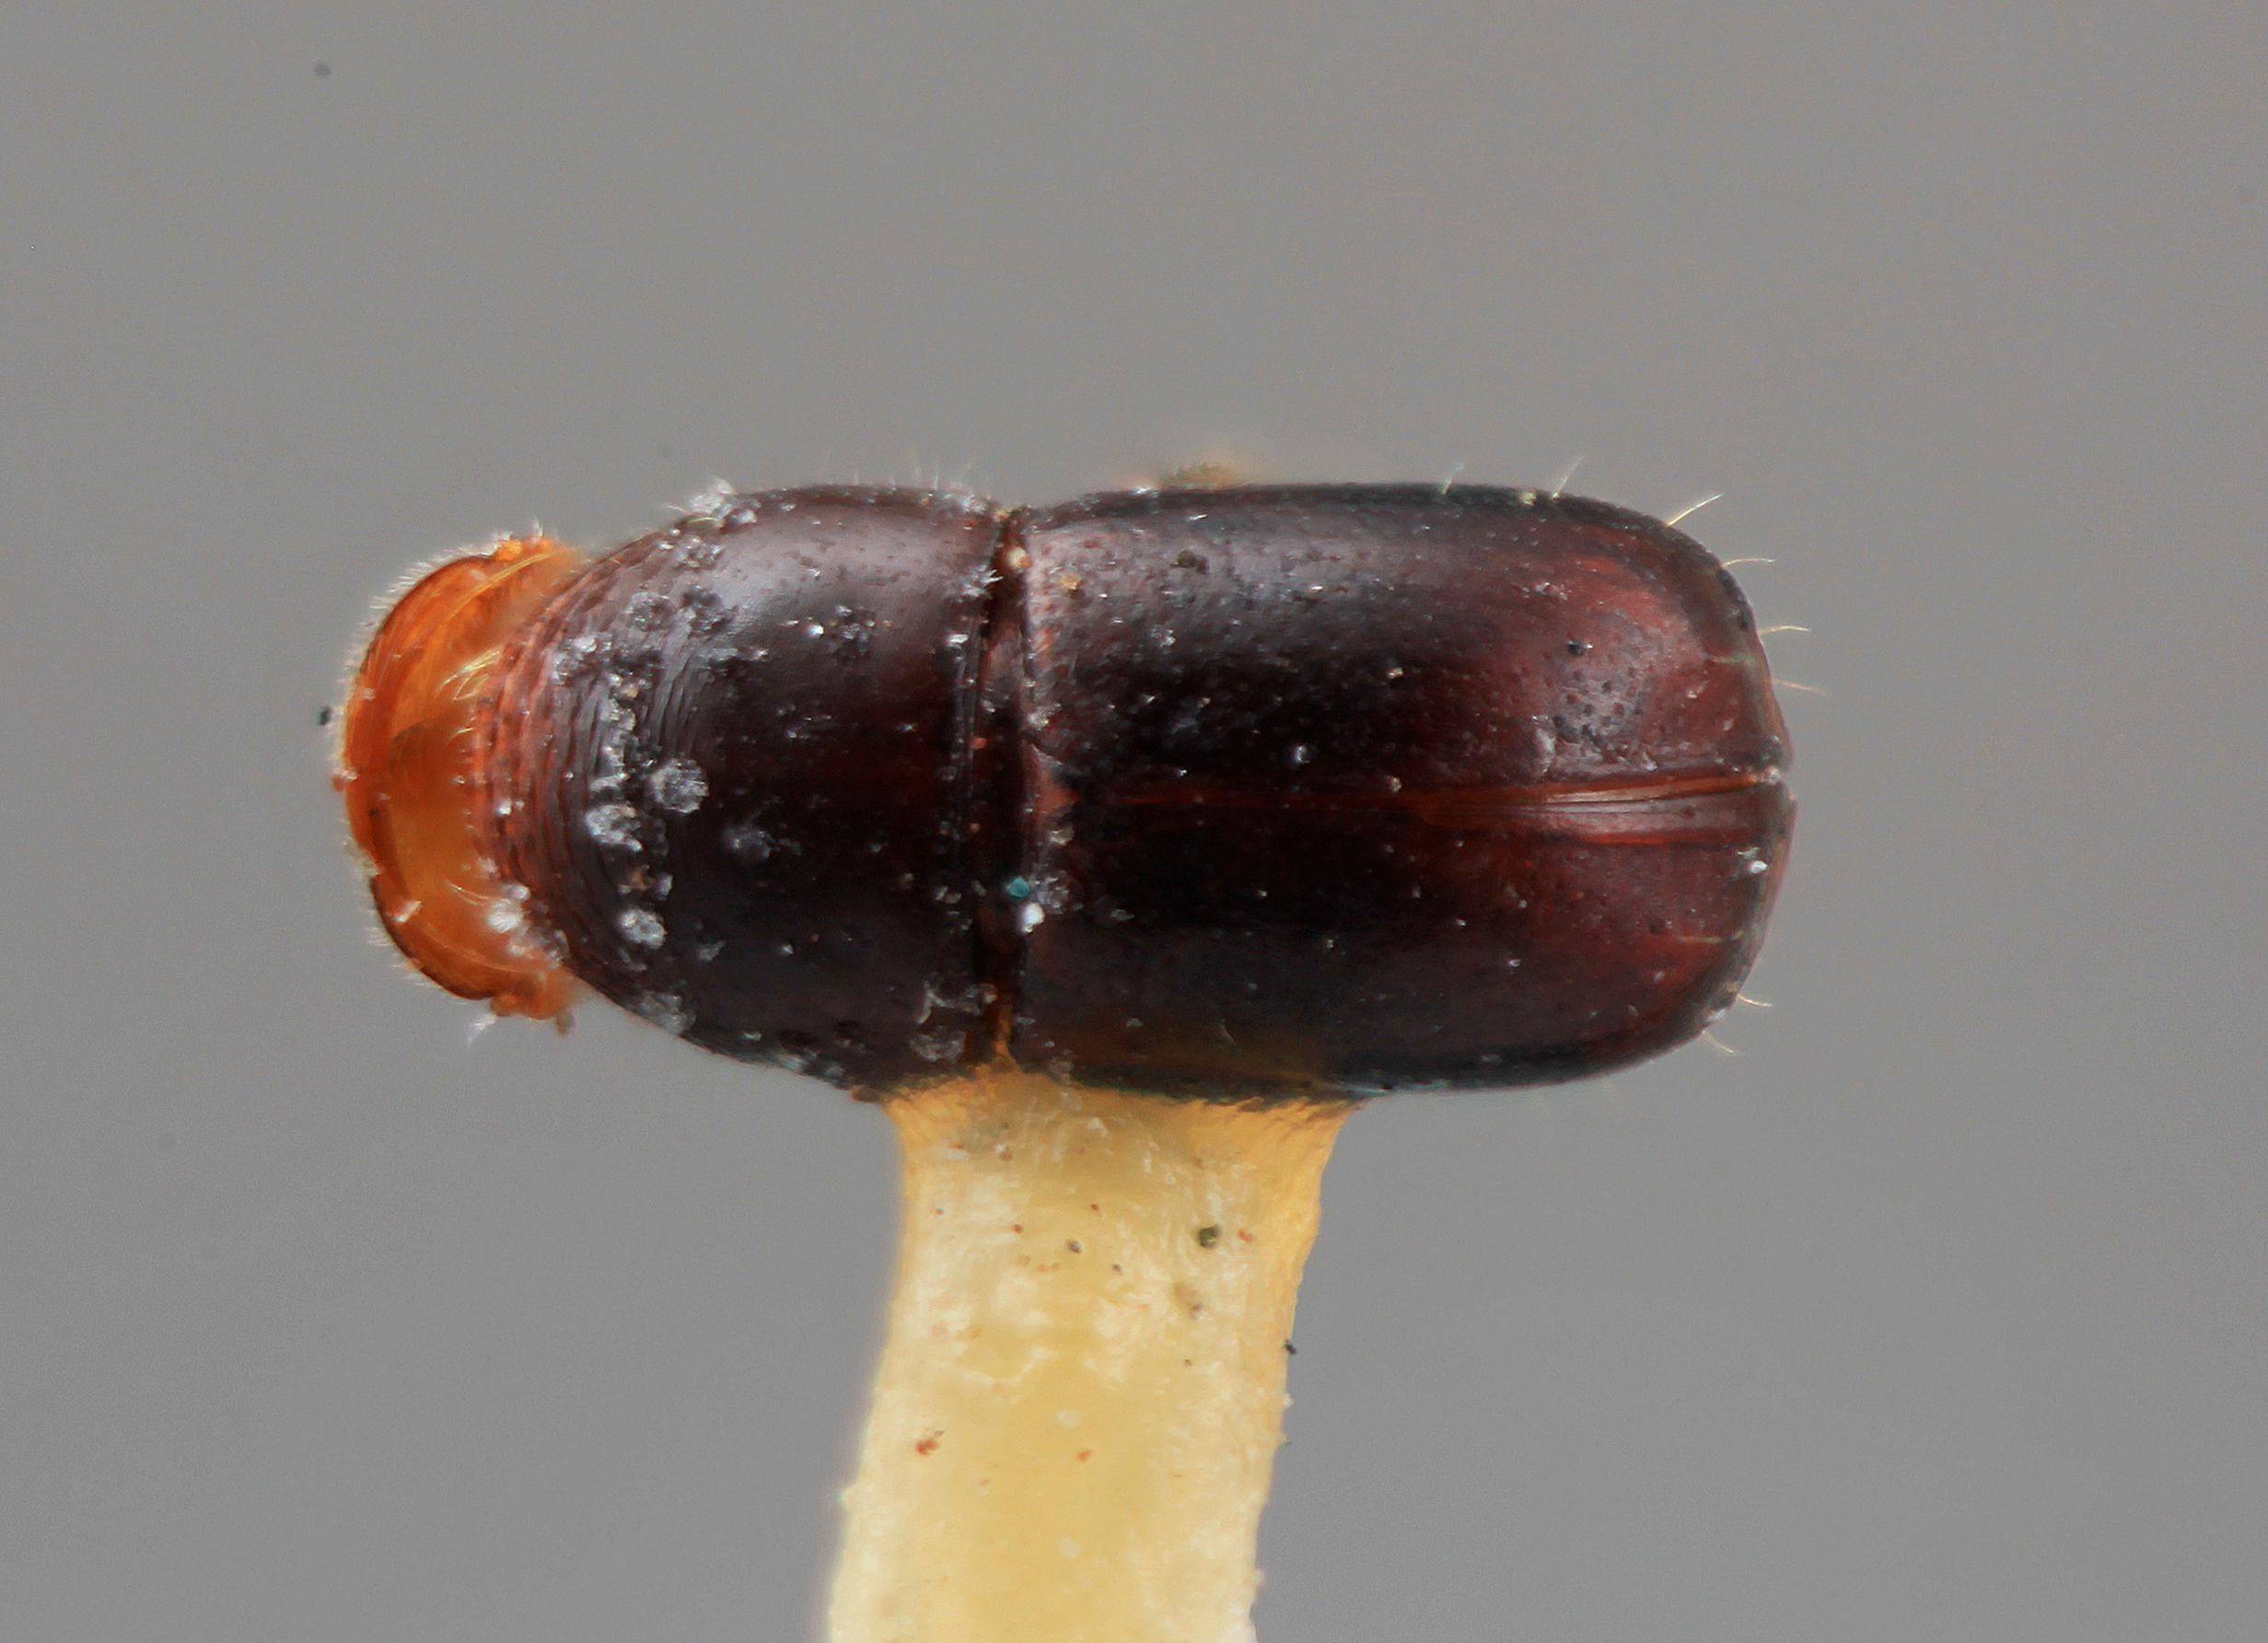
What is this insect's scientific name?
Corthylus pygmaeus
